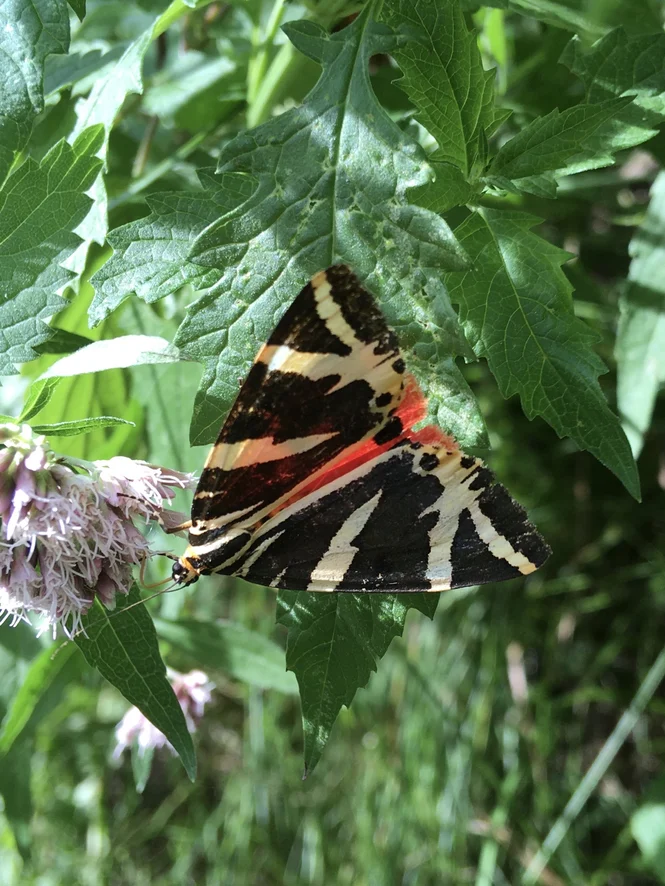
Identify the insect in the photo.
Euplagia quadripunctaria
